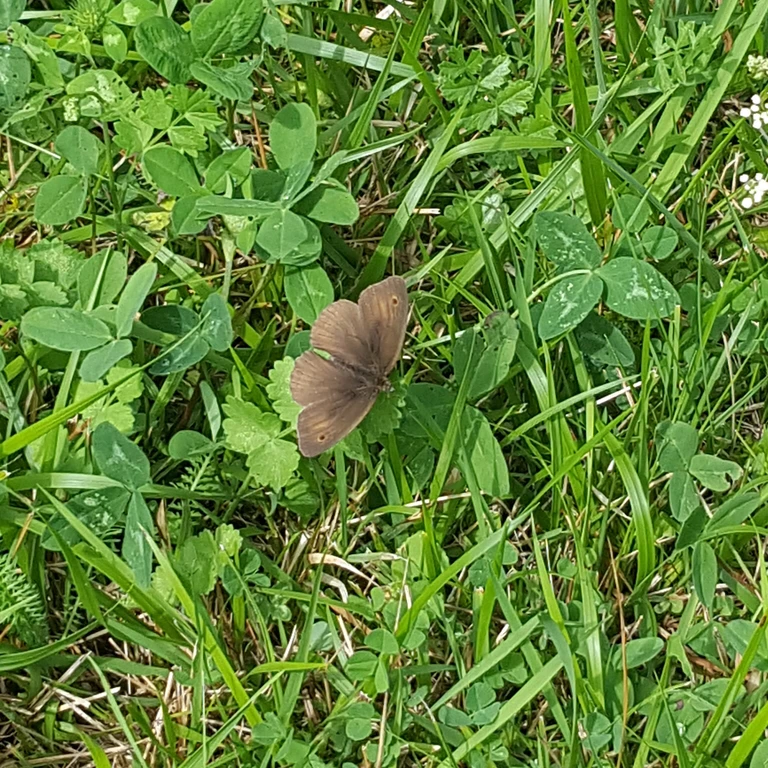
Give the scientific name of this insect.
Maniola jurtina
